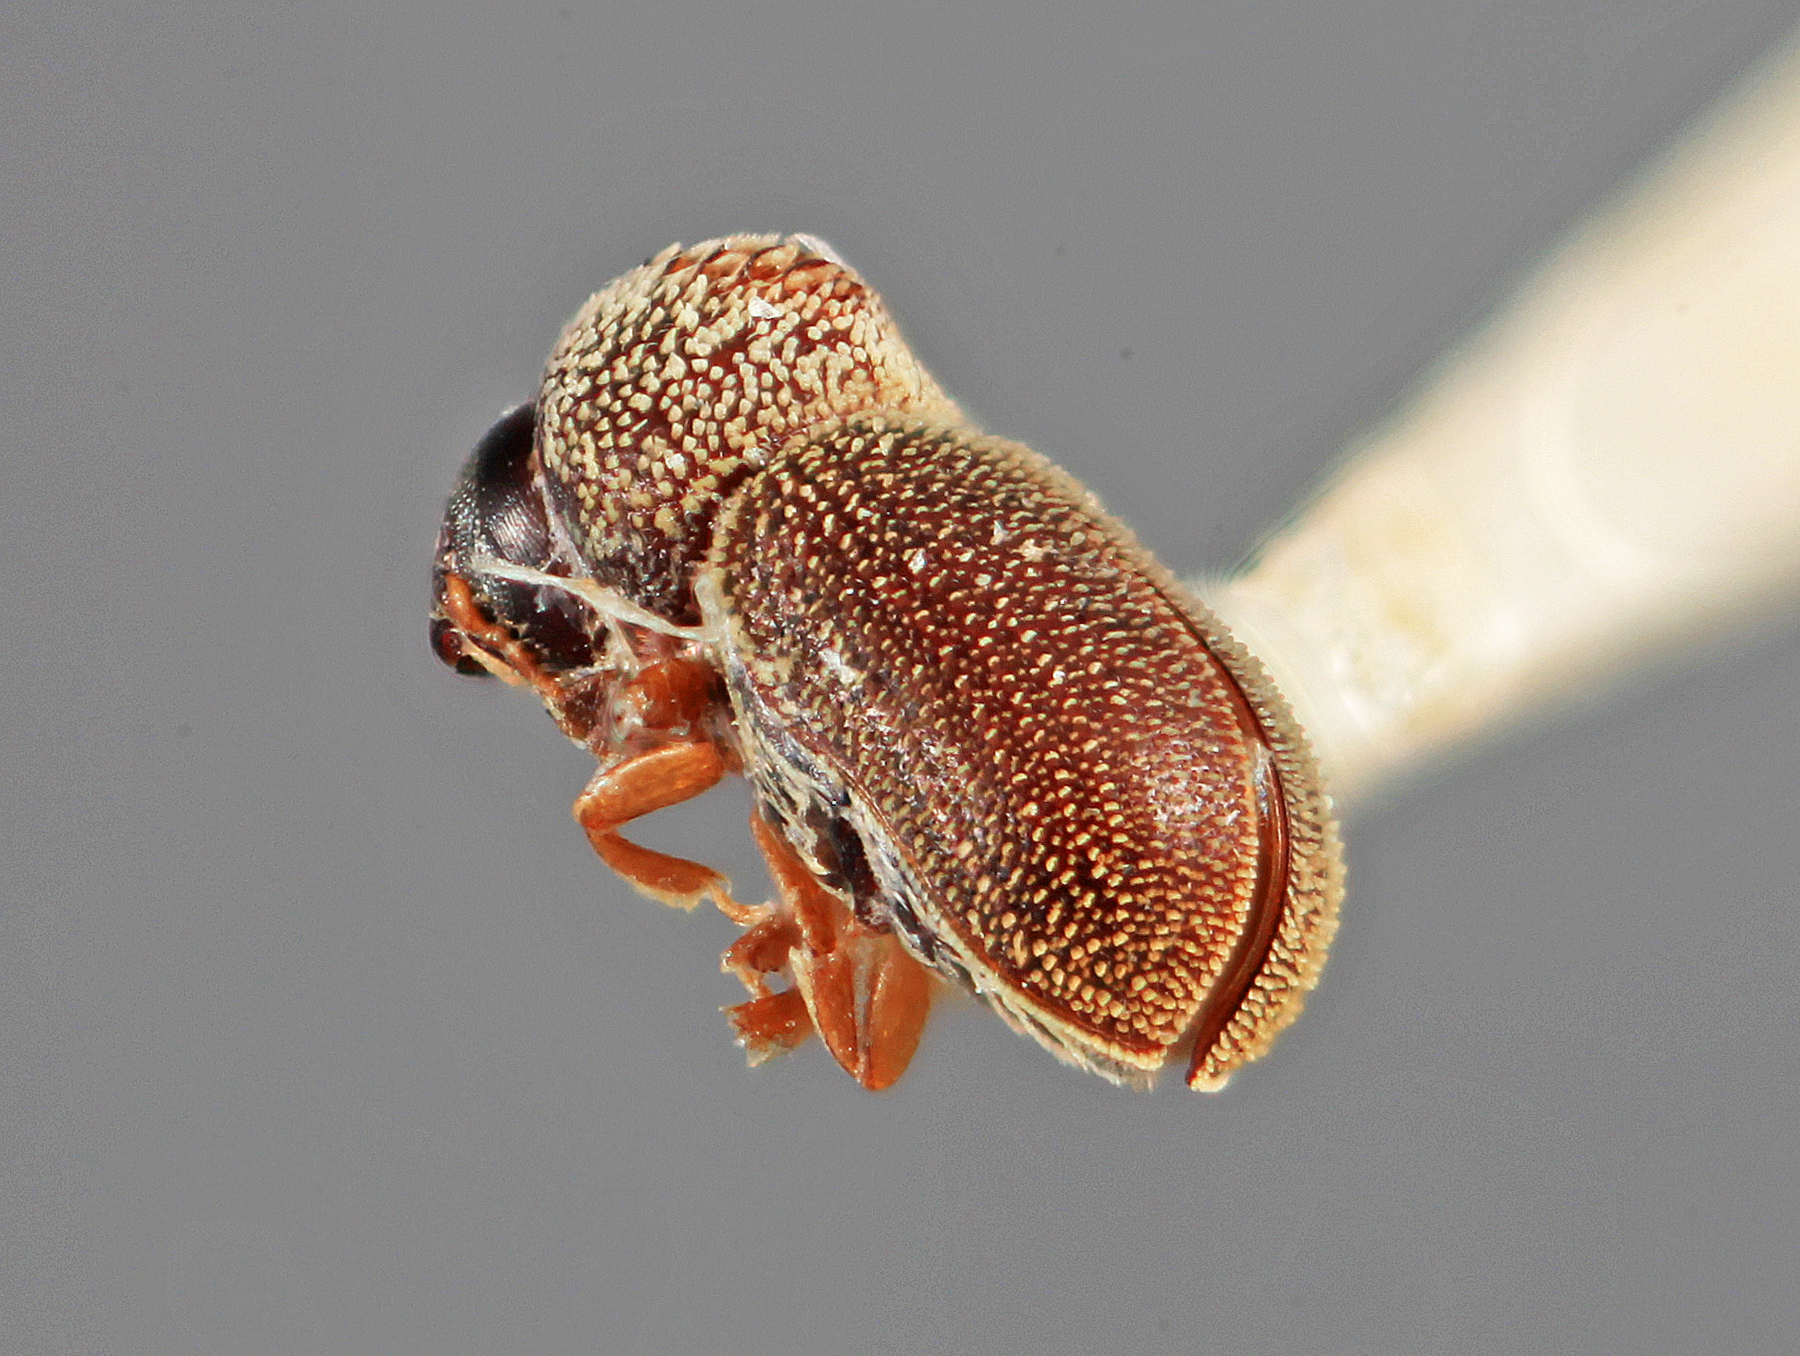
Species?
Acorthylus frontalis
